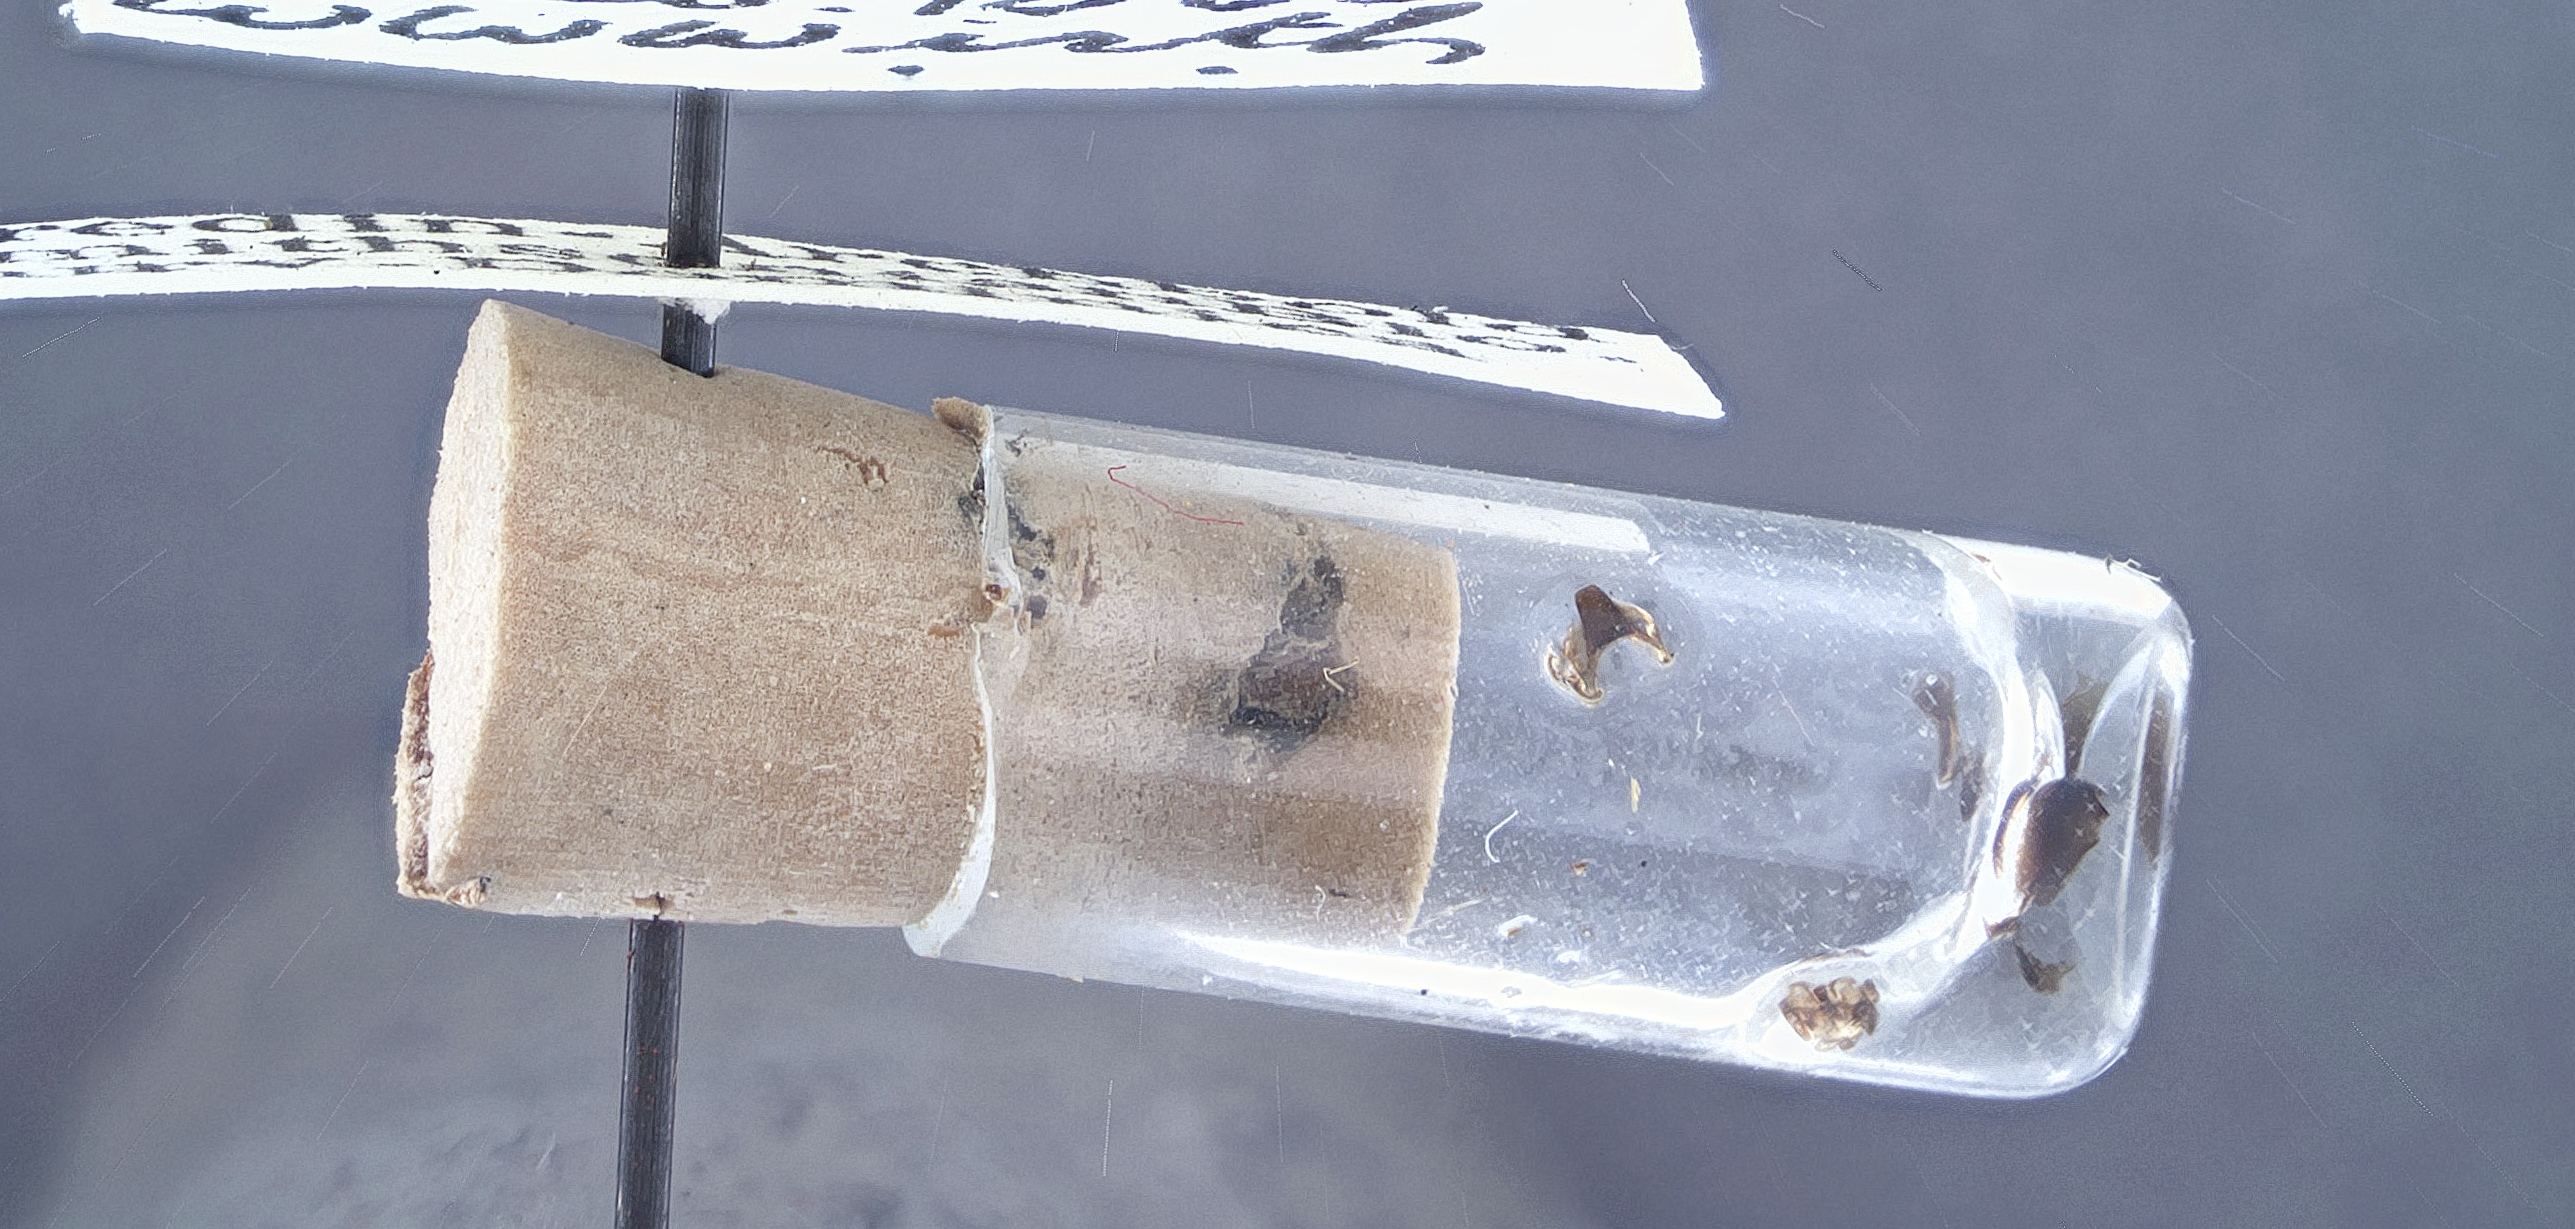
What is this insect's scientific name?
Liris radulina
